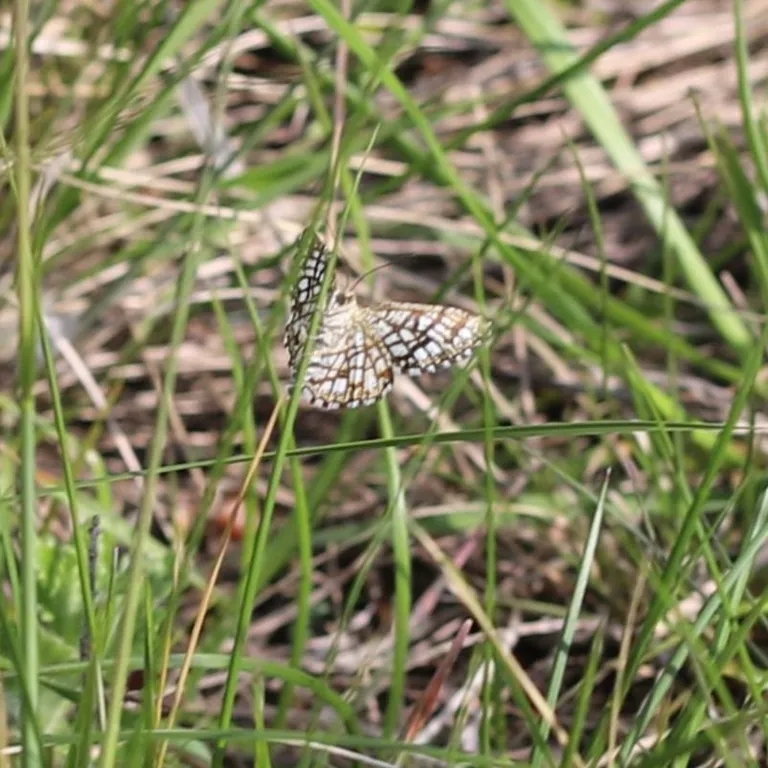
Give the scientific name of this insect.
Chiasmia clathrata
